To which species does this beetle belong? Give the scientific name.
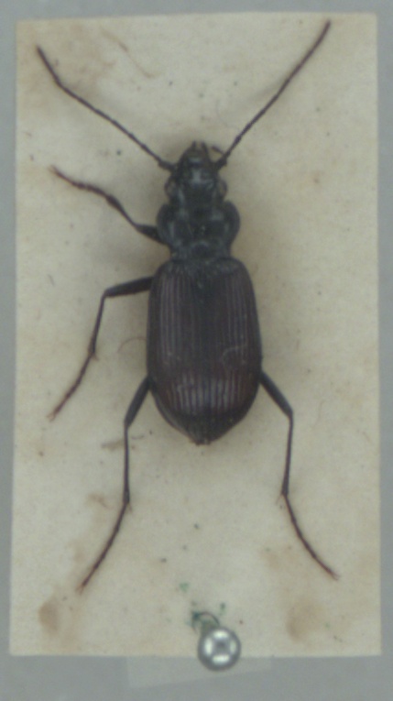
Nebria rufescens
